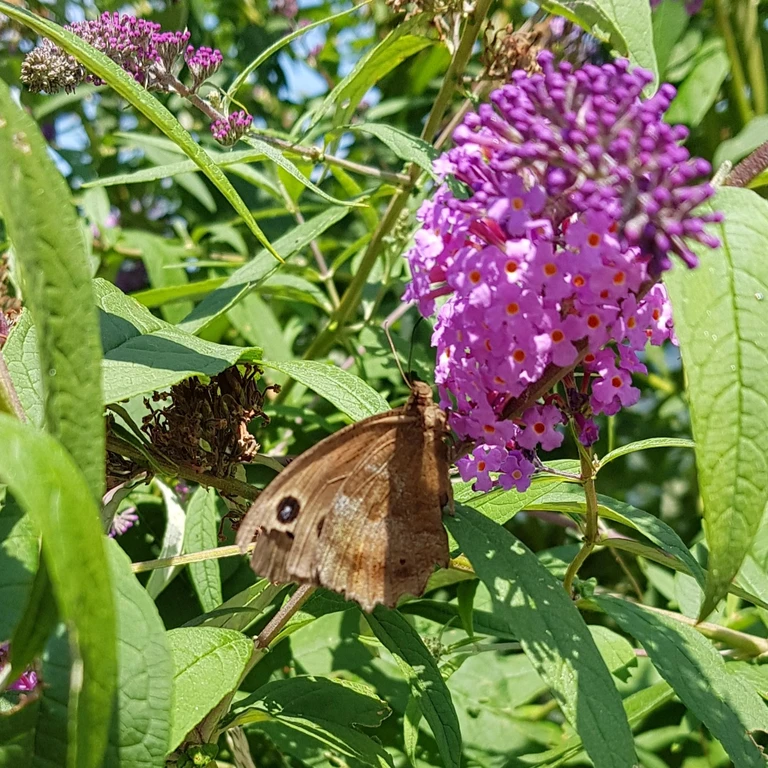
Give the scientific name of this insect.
Minois dryas
